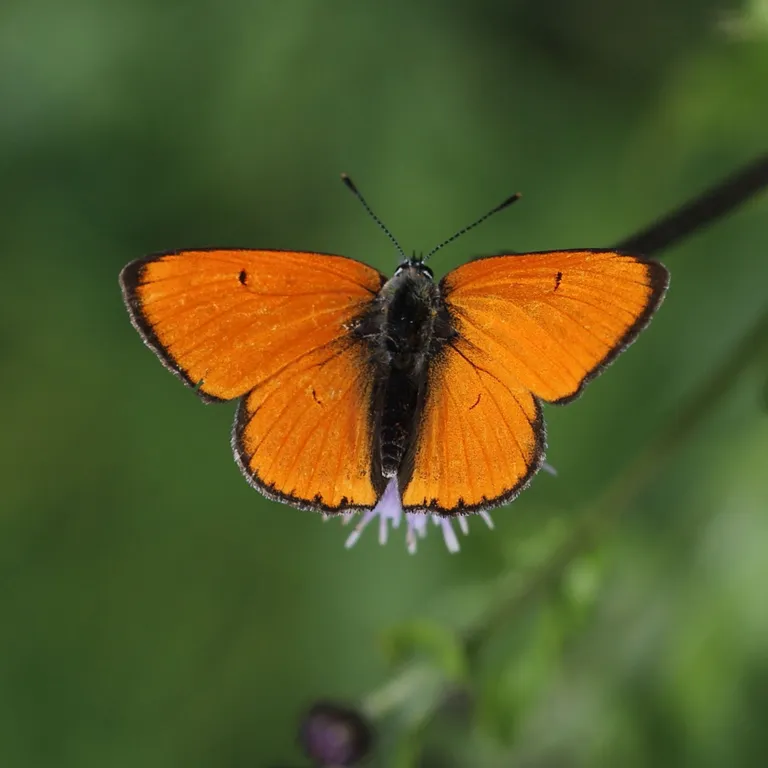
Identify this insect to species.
Lycaena dispar
